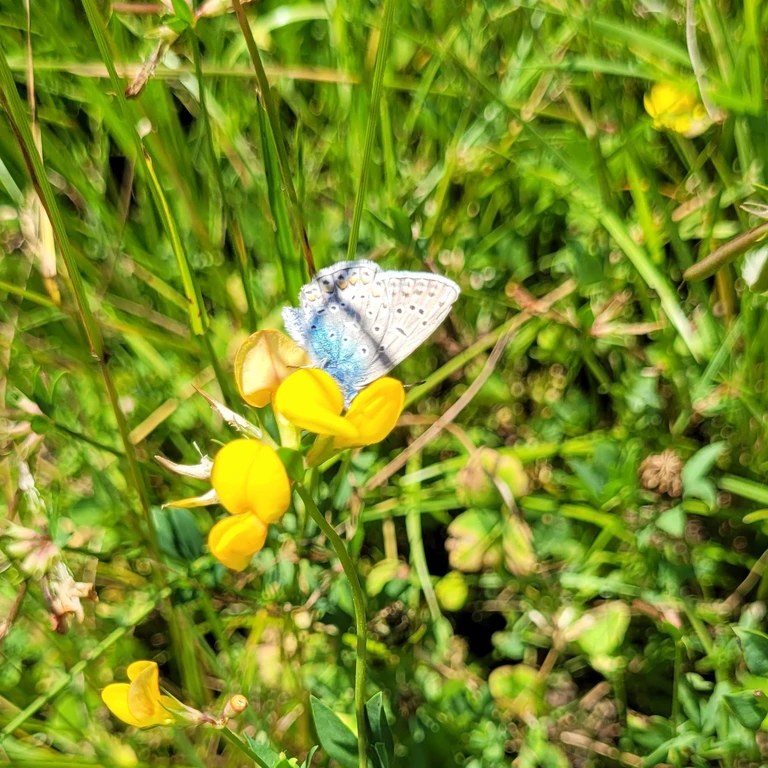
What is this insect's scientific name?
Polyommatus icarus
